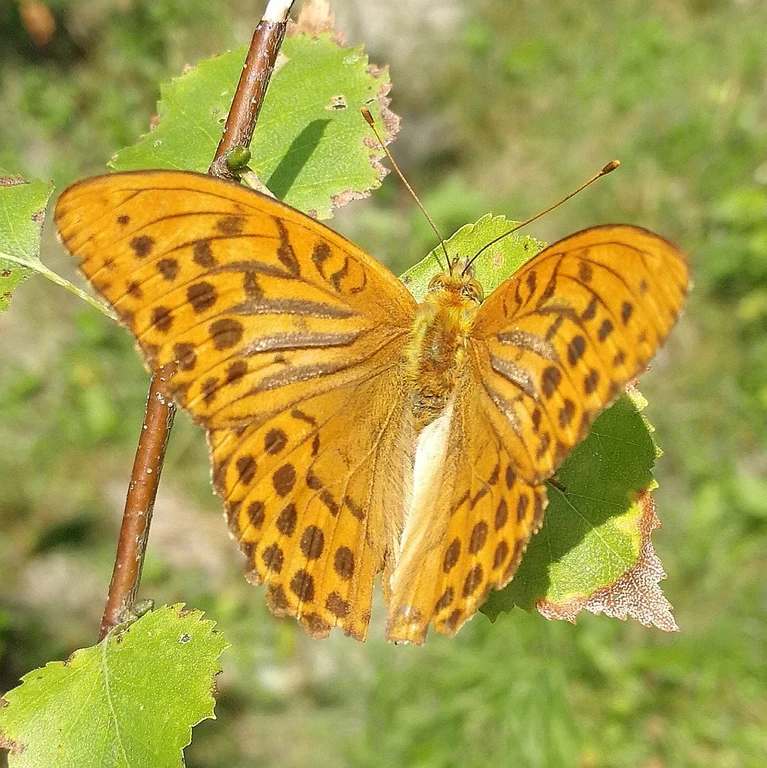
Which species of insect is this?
Argynnis paphia
